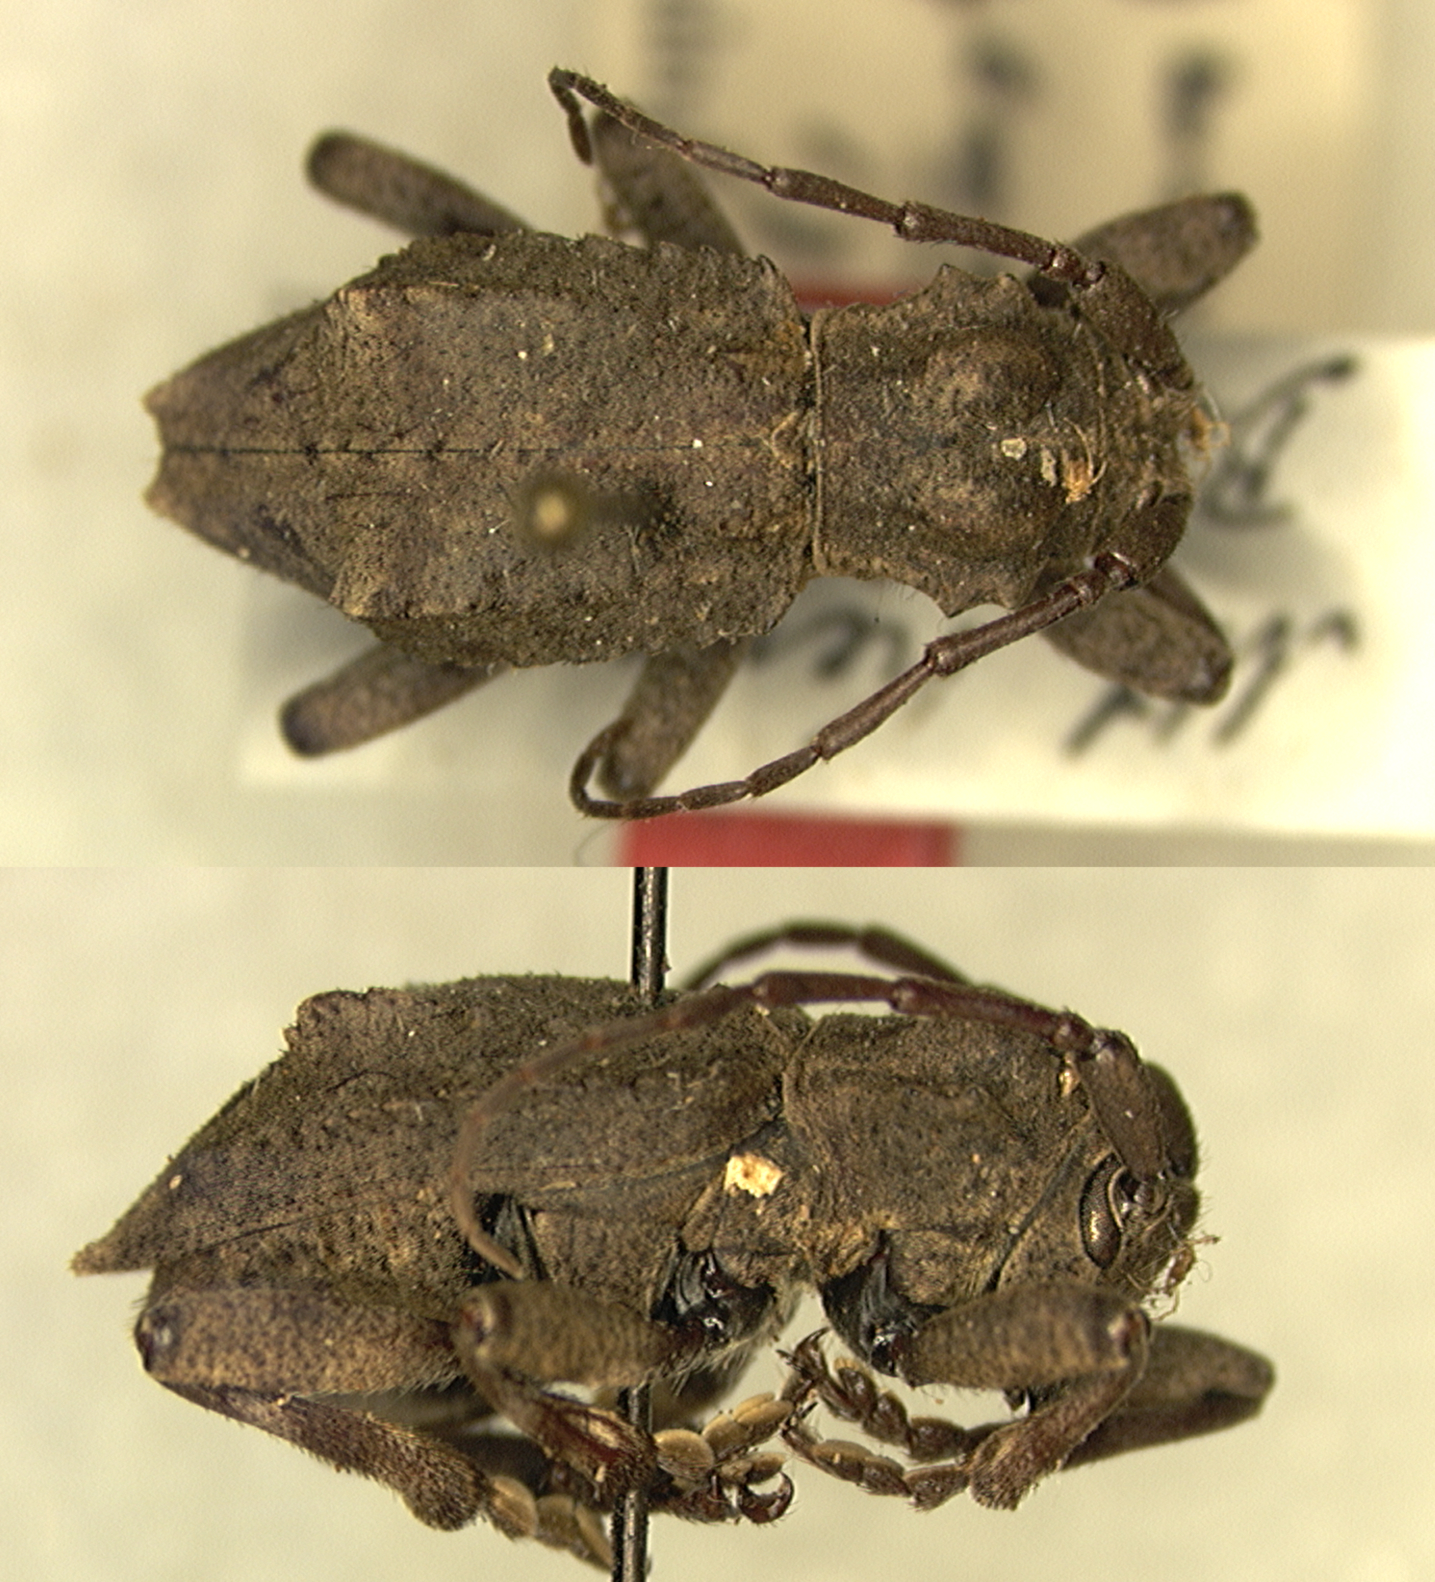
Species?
Monoxenus kenyensis (also Didymodonta kenyensis)
